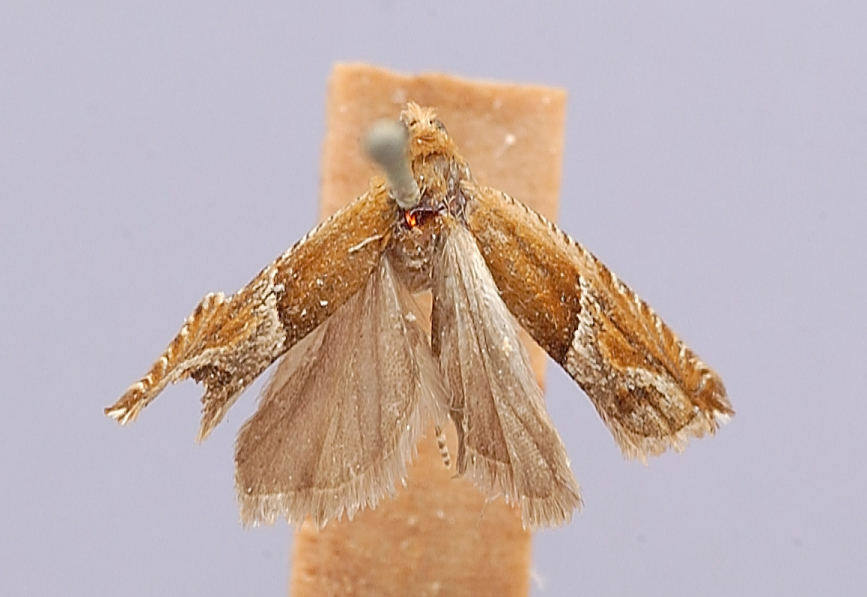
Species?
Anchylopera fragariae (also Phoxopteris fragariae)
